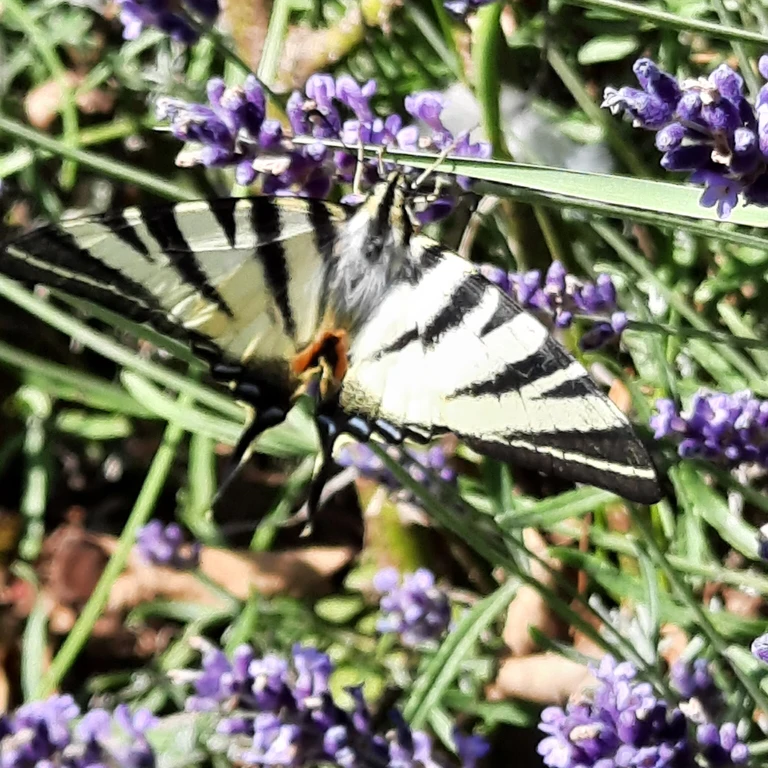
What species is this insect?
Iphiclides podalirius
